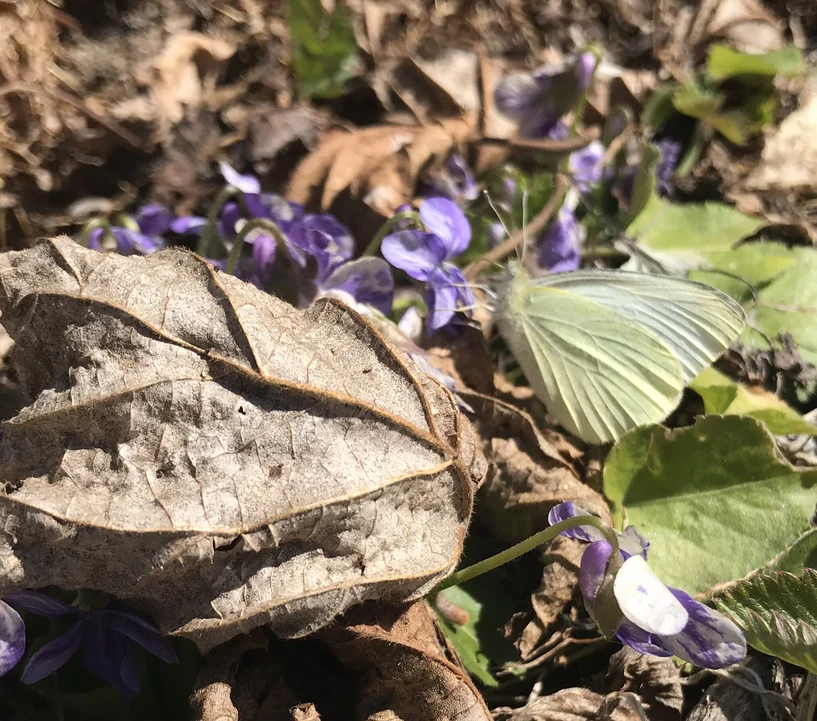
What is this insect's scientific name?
Pieris rapae
